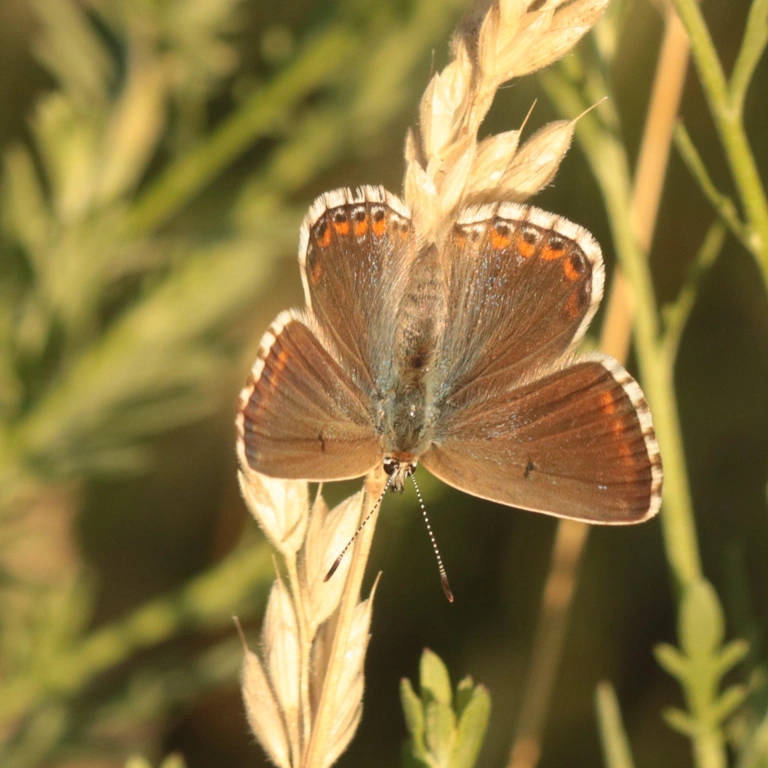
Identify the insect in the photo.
Lysandra bellargus
